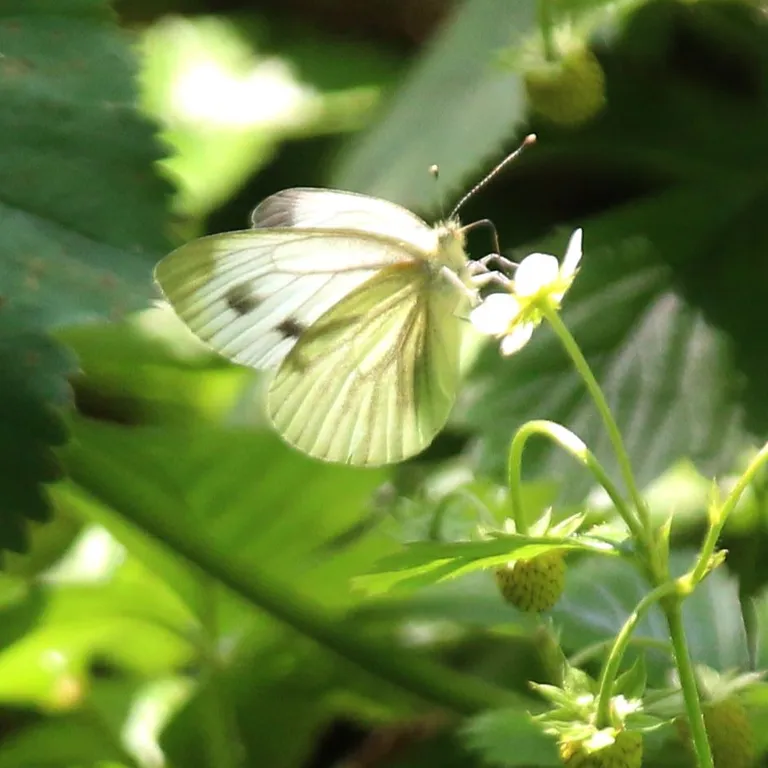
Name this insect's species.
Pieris napi
